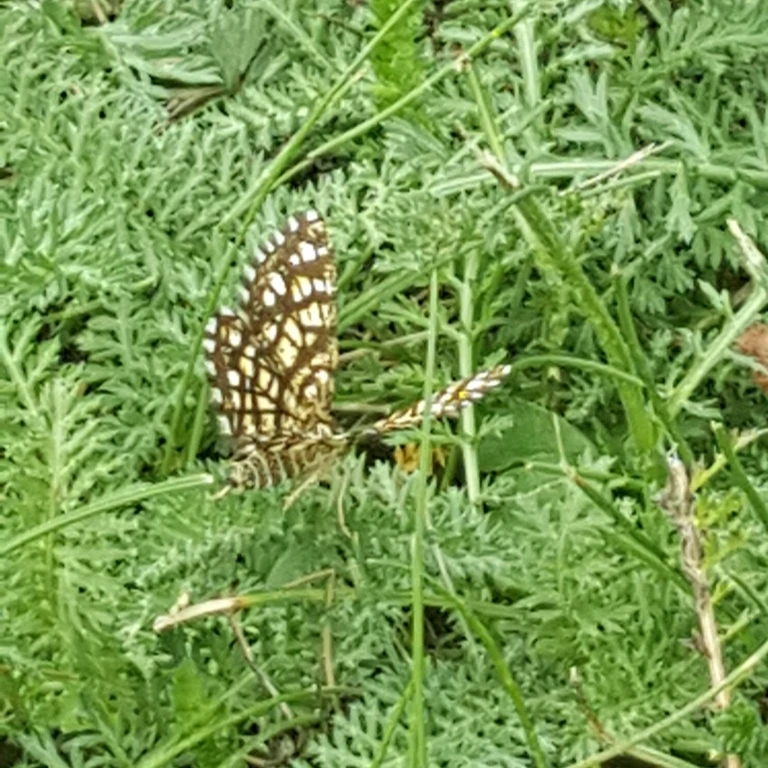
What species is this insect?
Chiasmia clathrata
